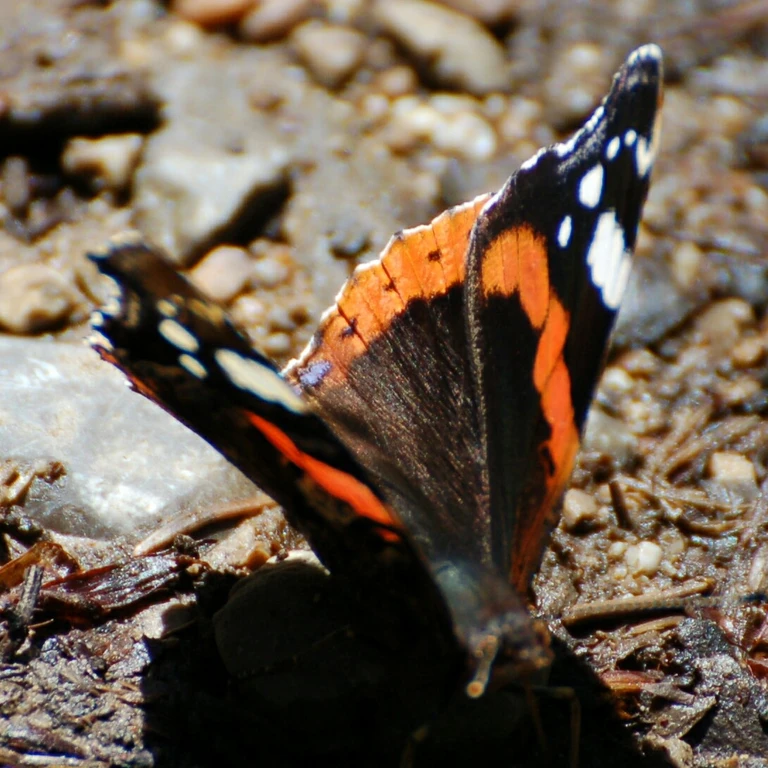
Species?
Vanessa atalanta
